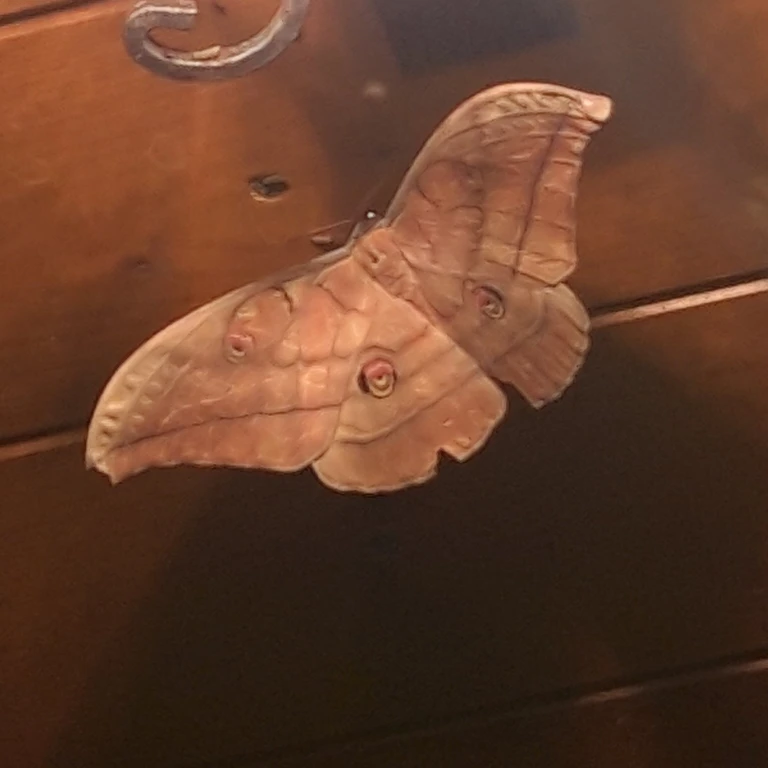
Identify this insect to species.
Antheraea yamamai
